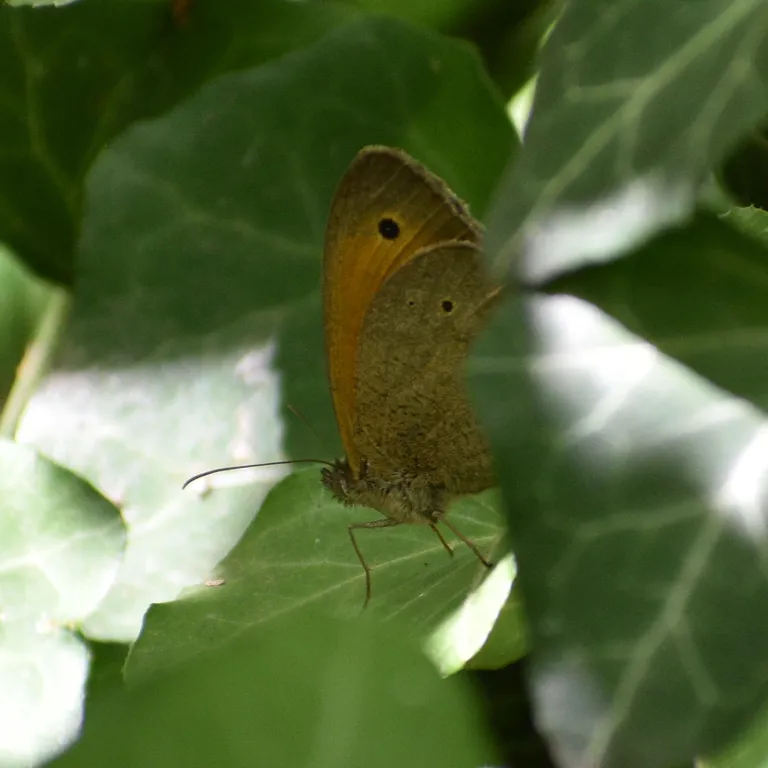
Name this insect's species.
Maniola jurtina
